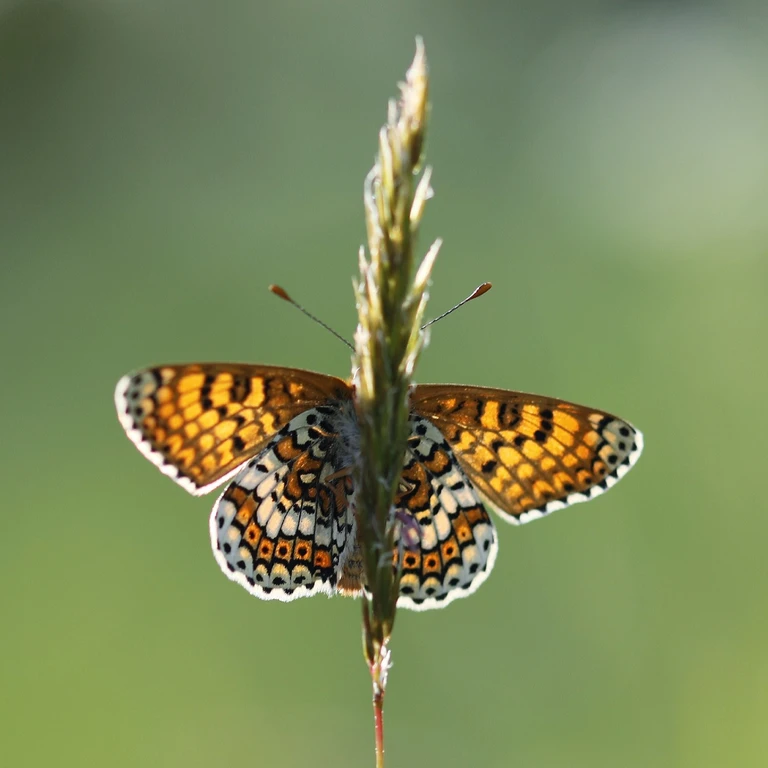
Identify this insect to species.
Melitaea cinxia
